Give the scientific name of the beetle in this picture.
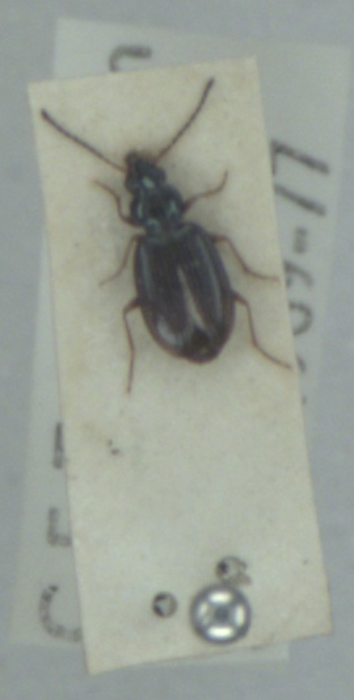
Bembidion deletum
